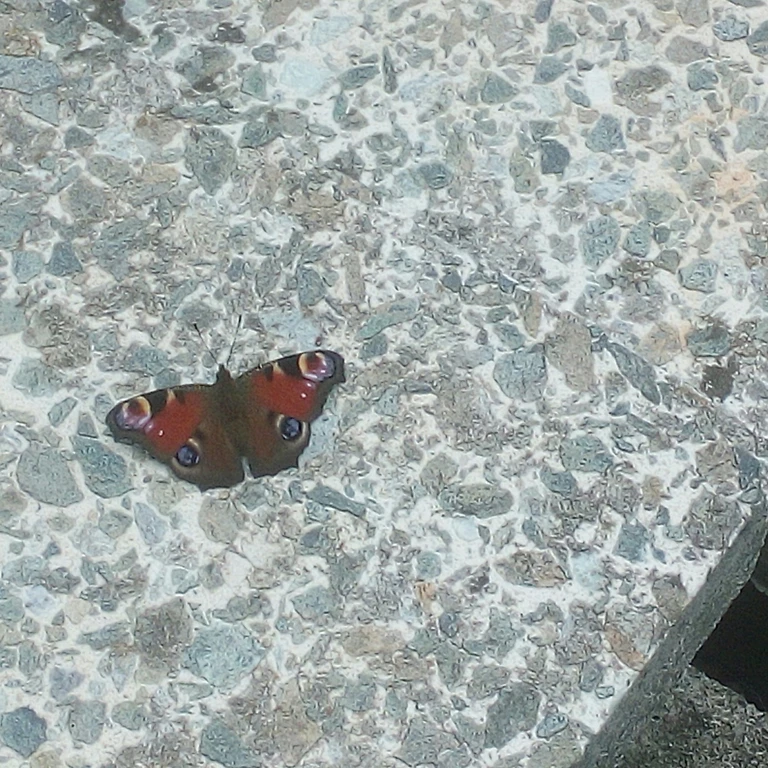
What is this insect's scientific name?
Aglais io
